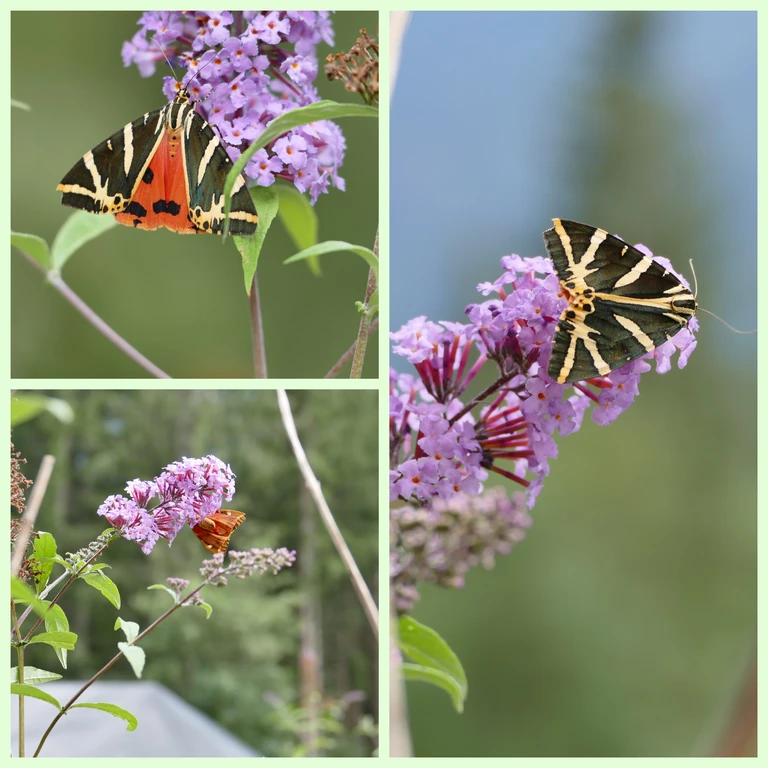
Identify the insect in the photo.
Euplagia quadripunctaria
